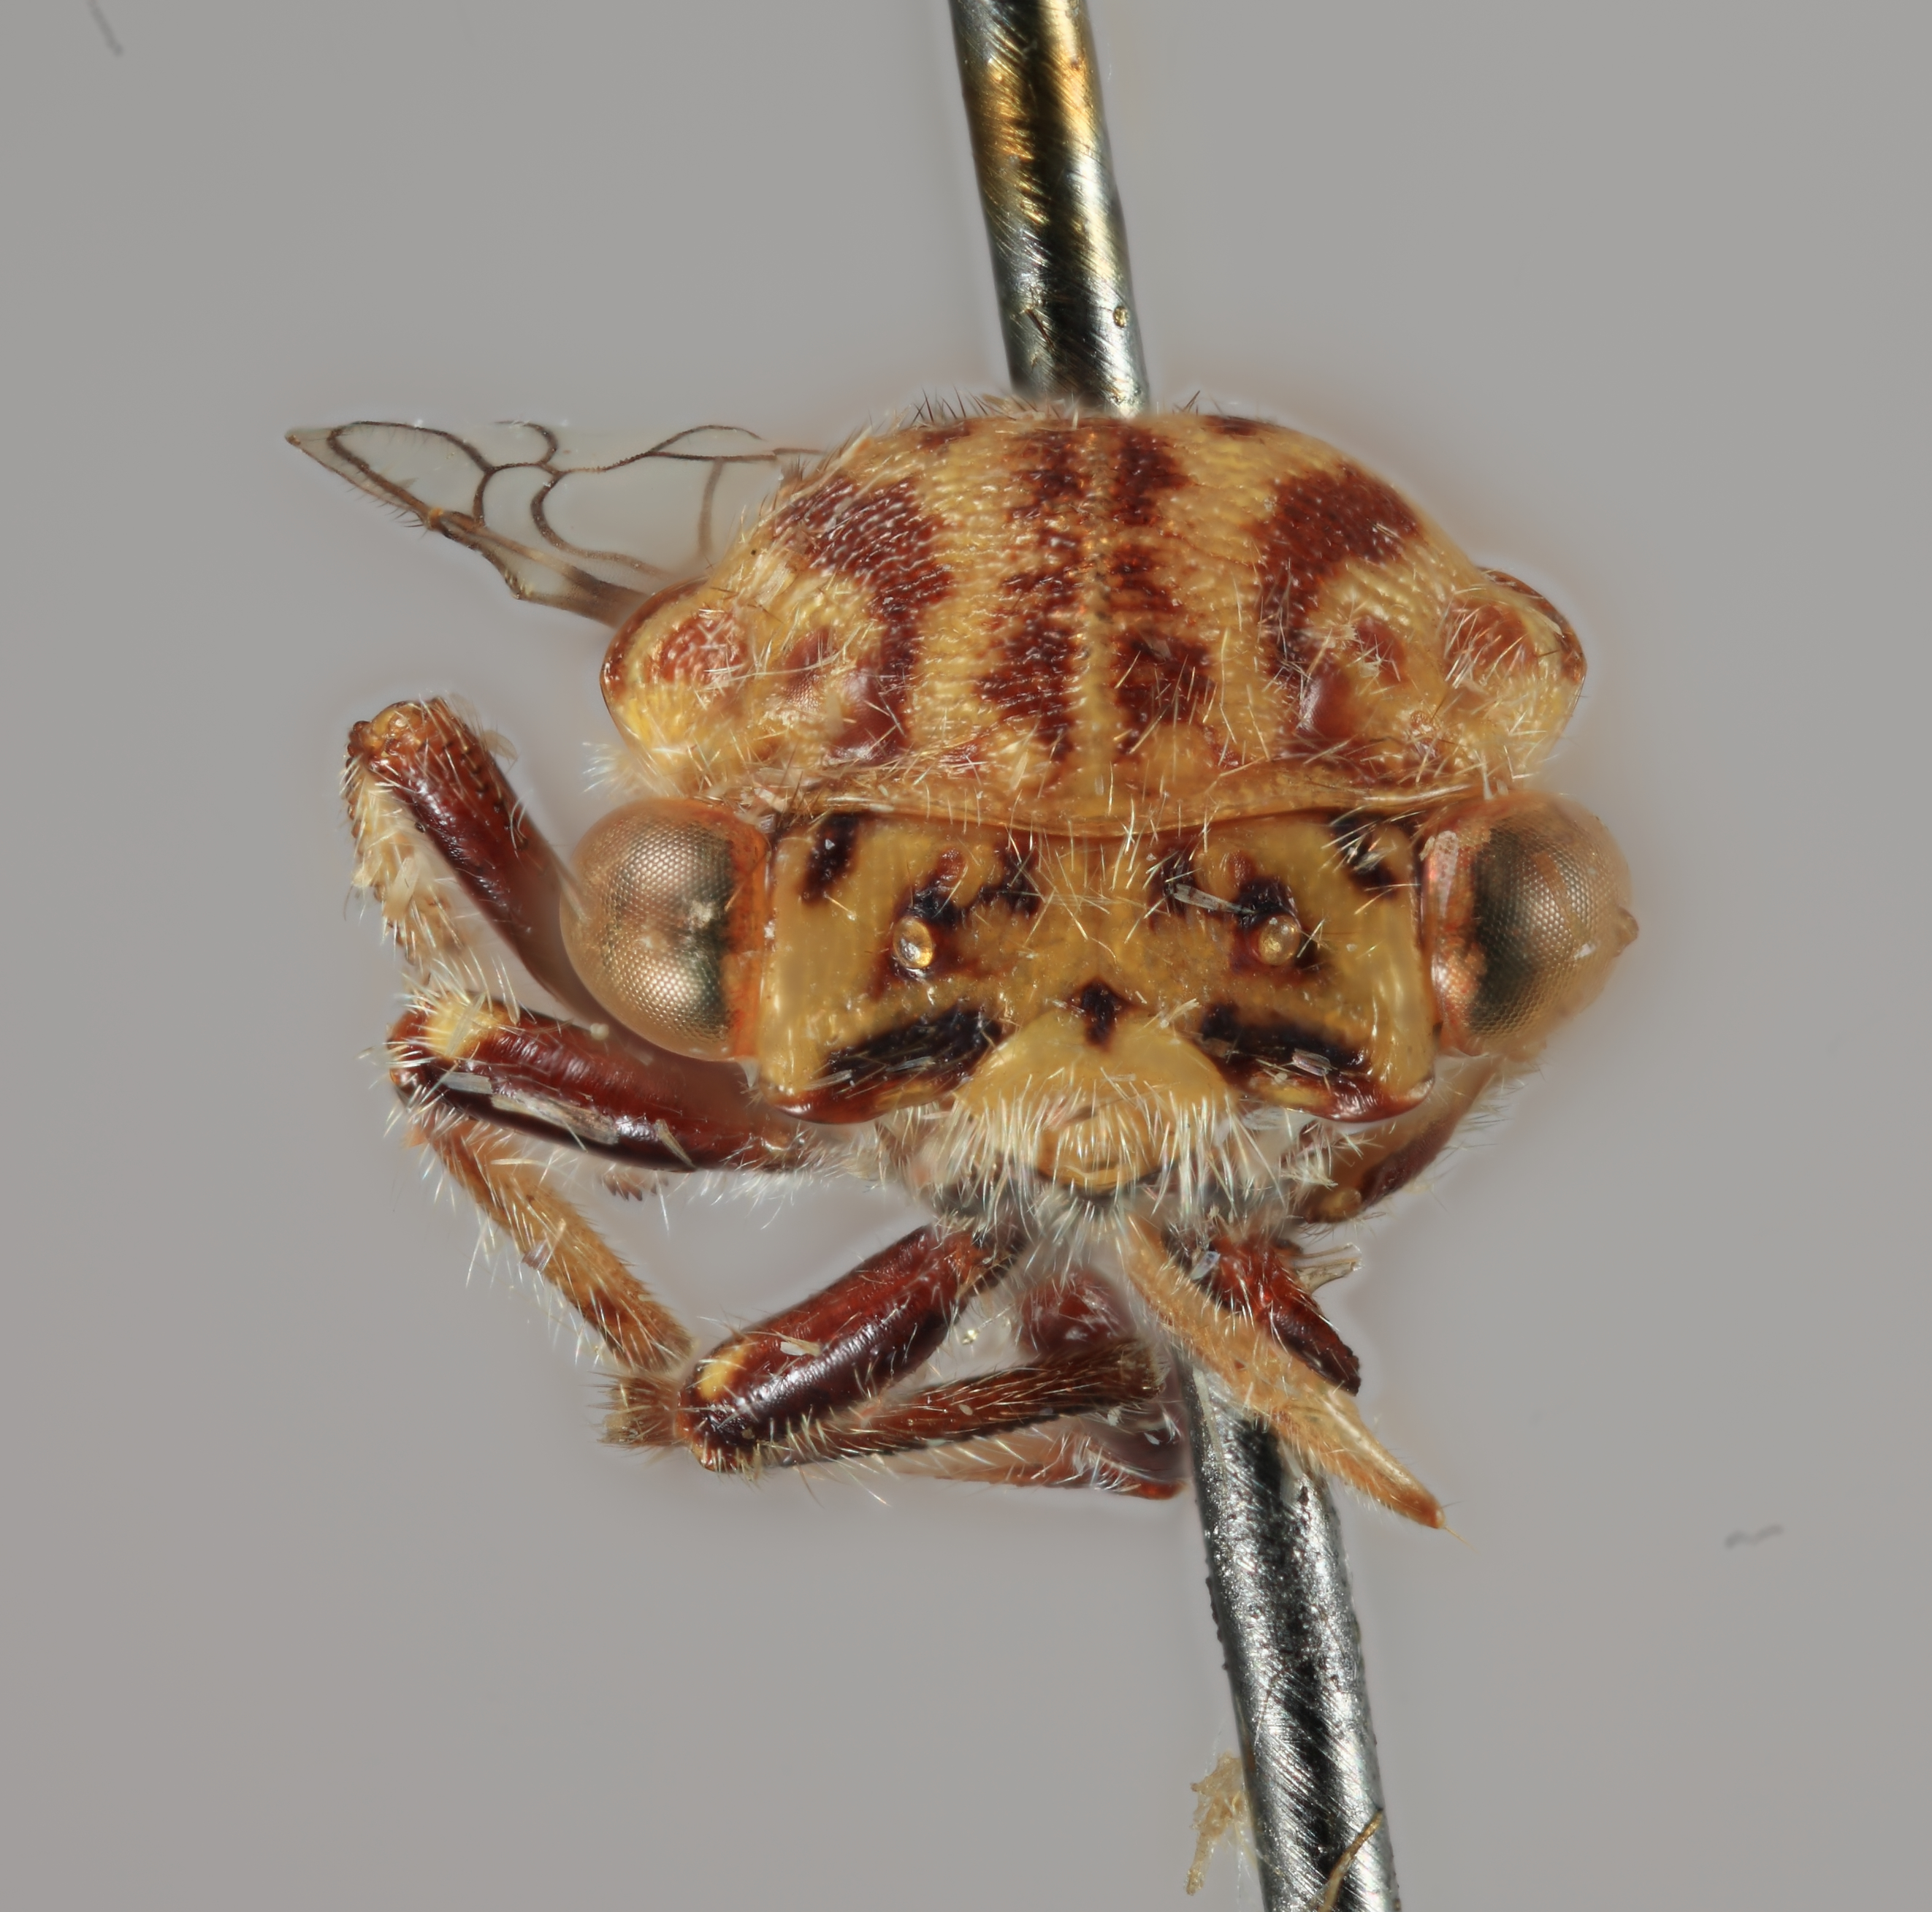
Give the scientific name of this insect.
Nicomia nigrifasciata
